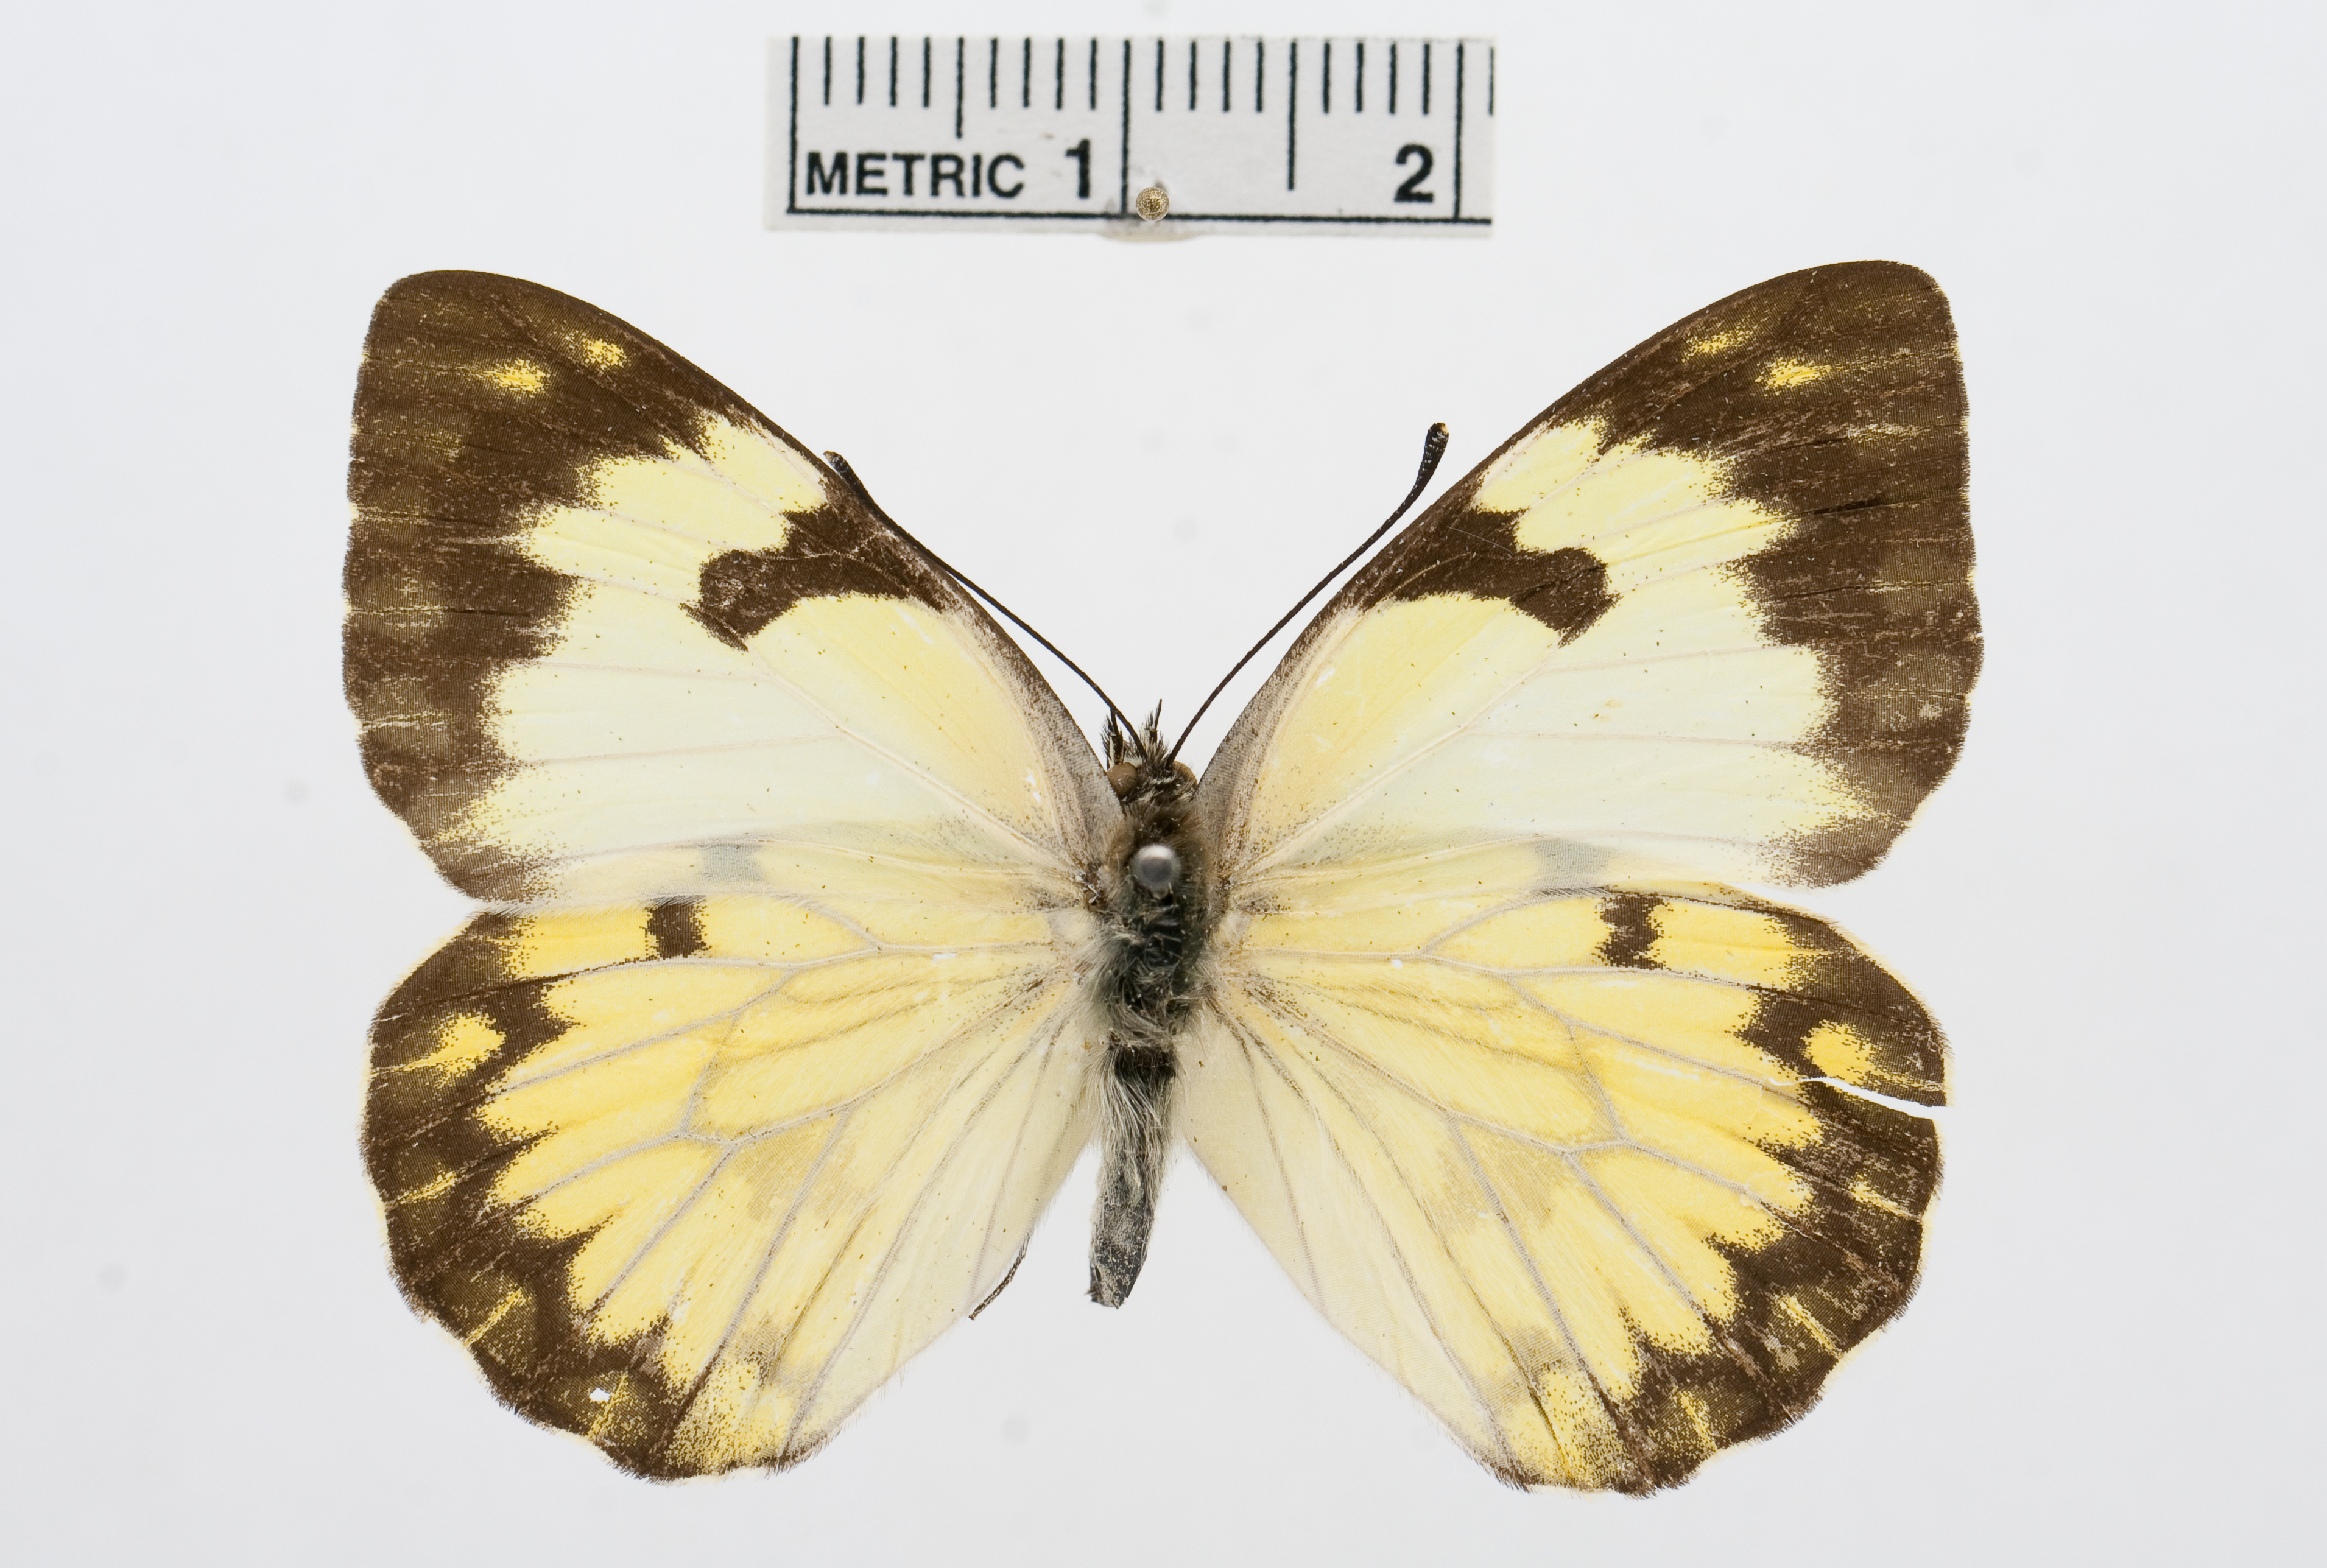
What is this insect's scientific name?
Belenois zochalia
